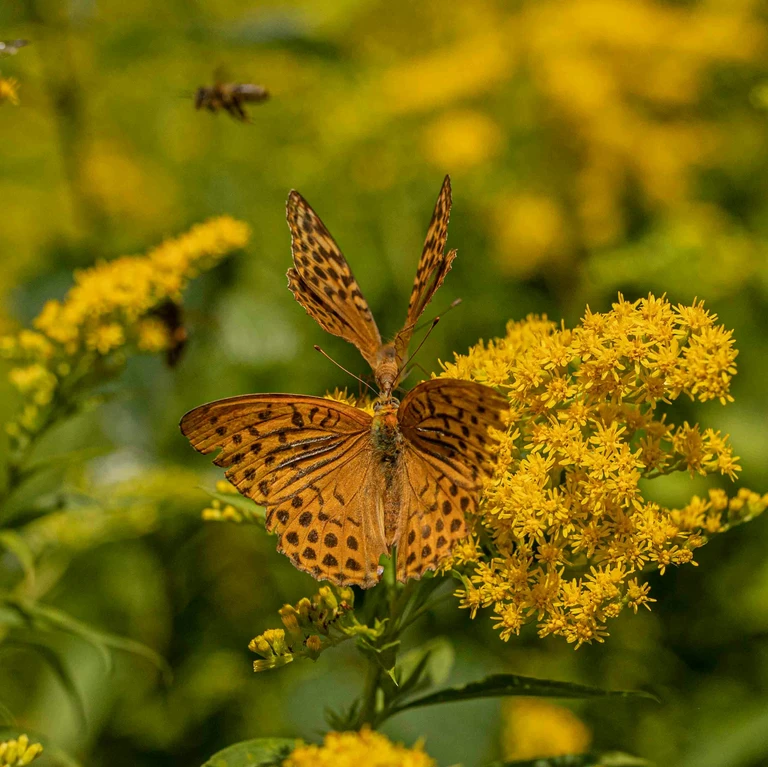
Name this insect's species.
Argynnis paphia
